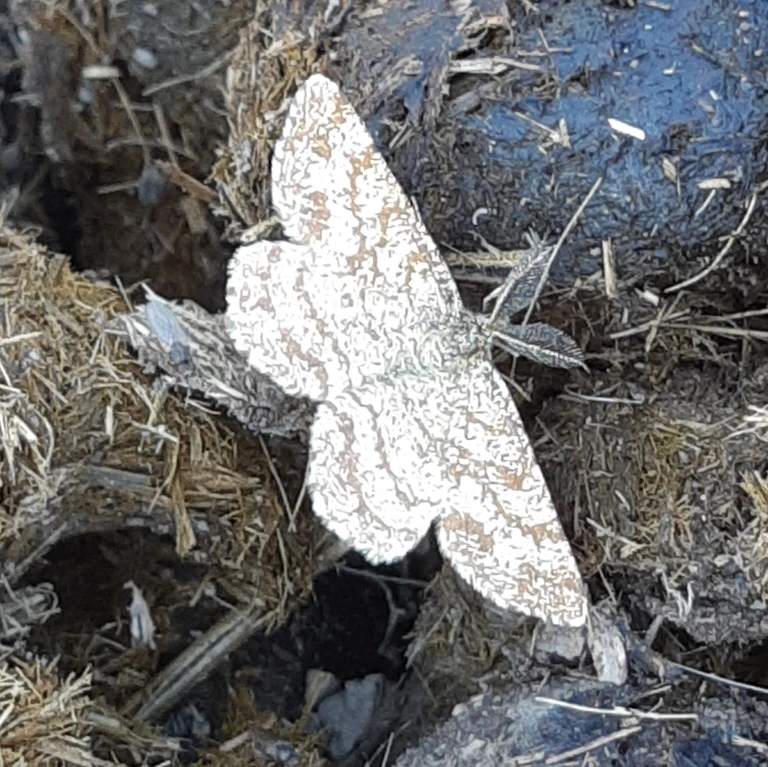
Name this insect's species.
Ematurga atomaria
